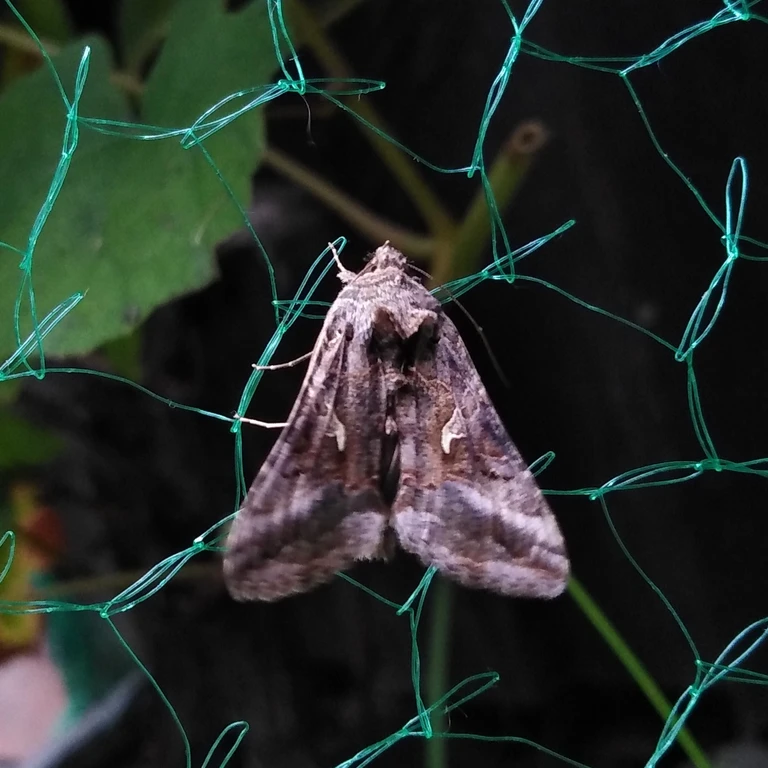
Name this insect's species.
Autographa gamma
